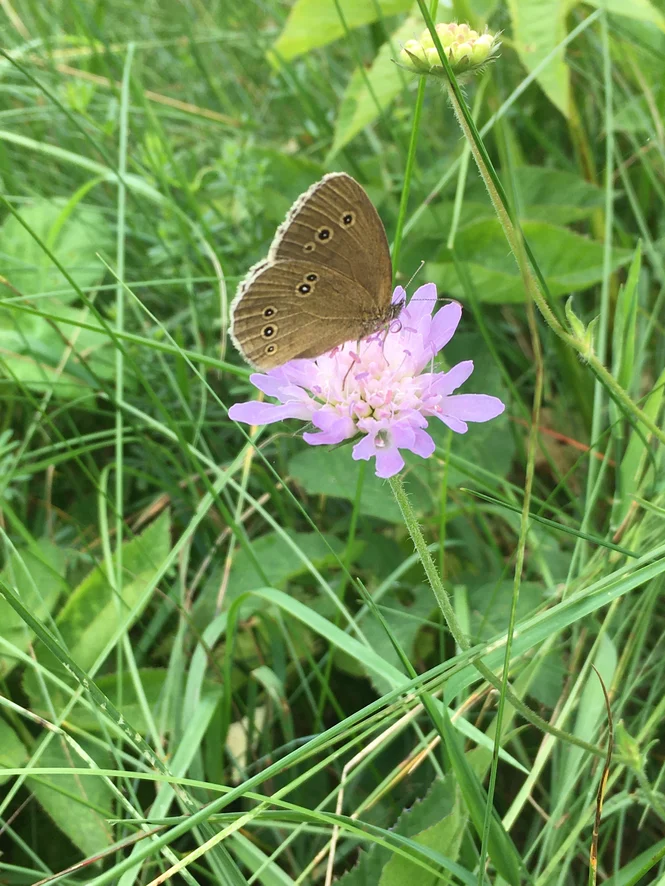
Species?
Aphantopus hyperantus
